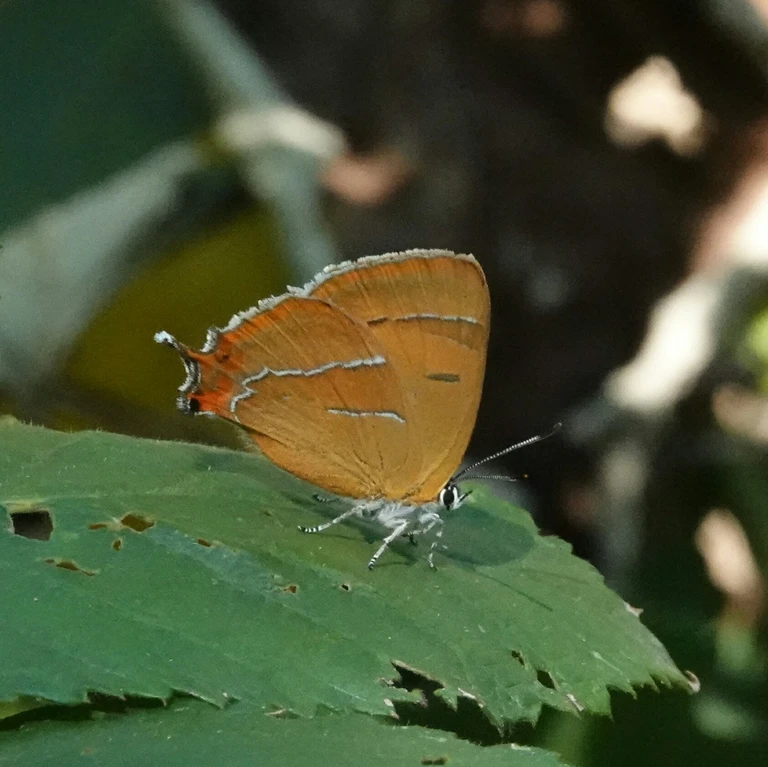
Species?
Thecla betulae
